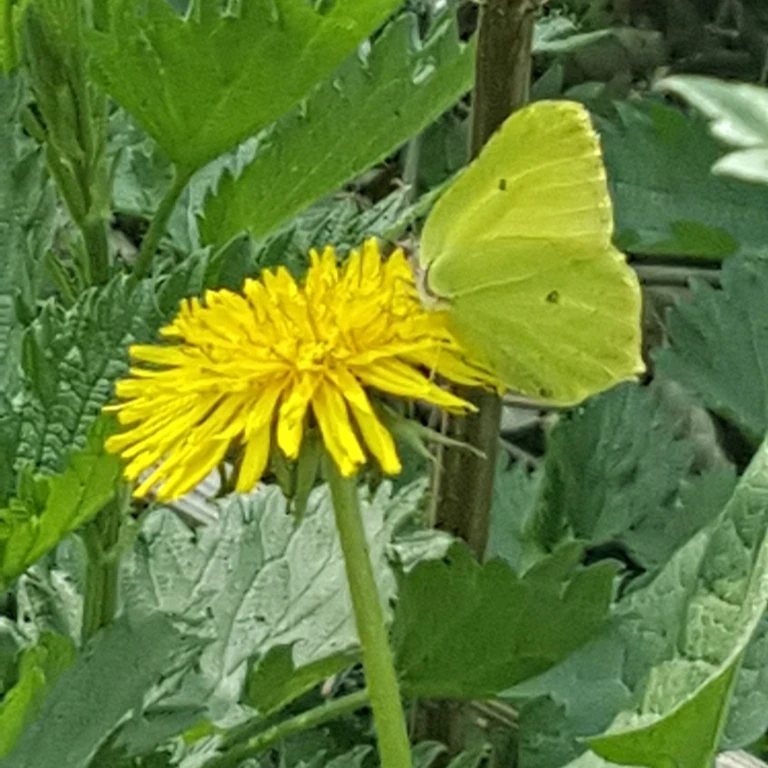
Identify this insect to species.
Gonepteryx rhamni
